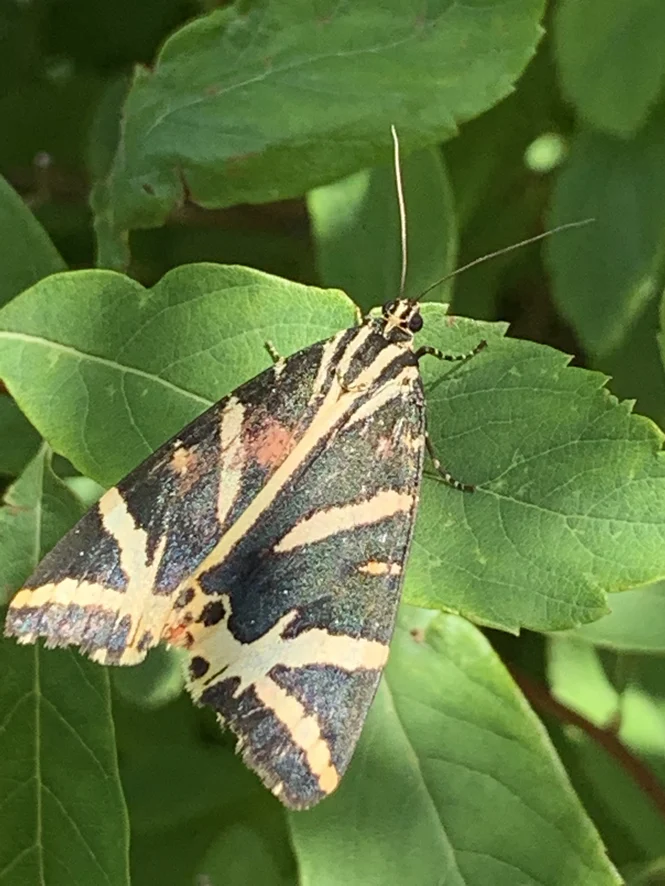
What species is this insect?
Euplagia quadripunctaria
